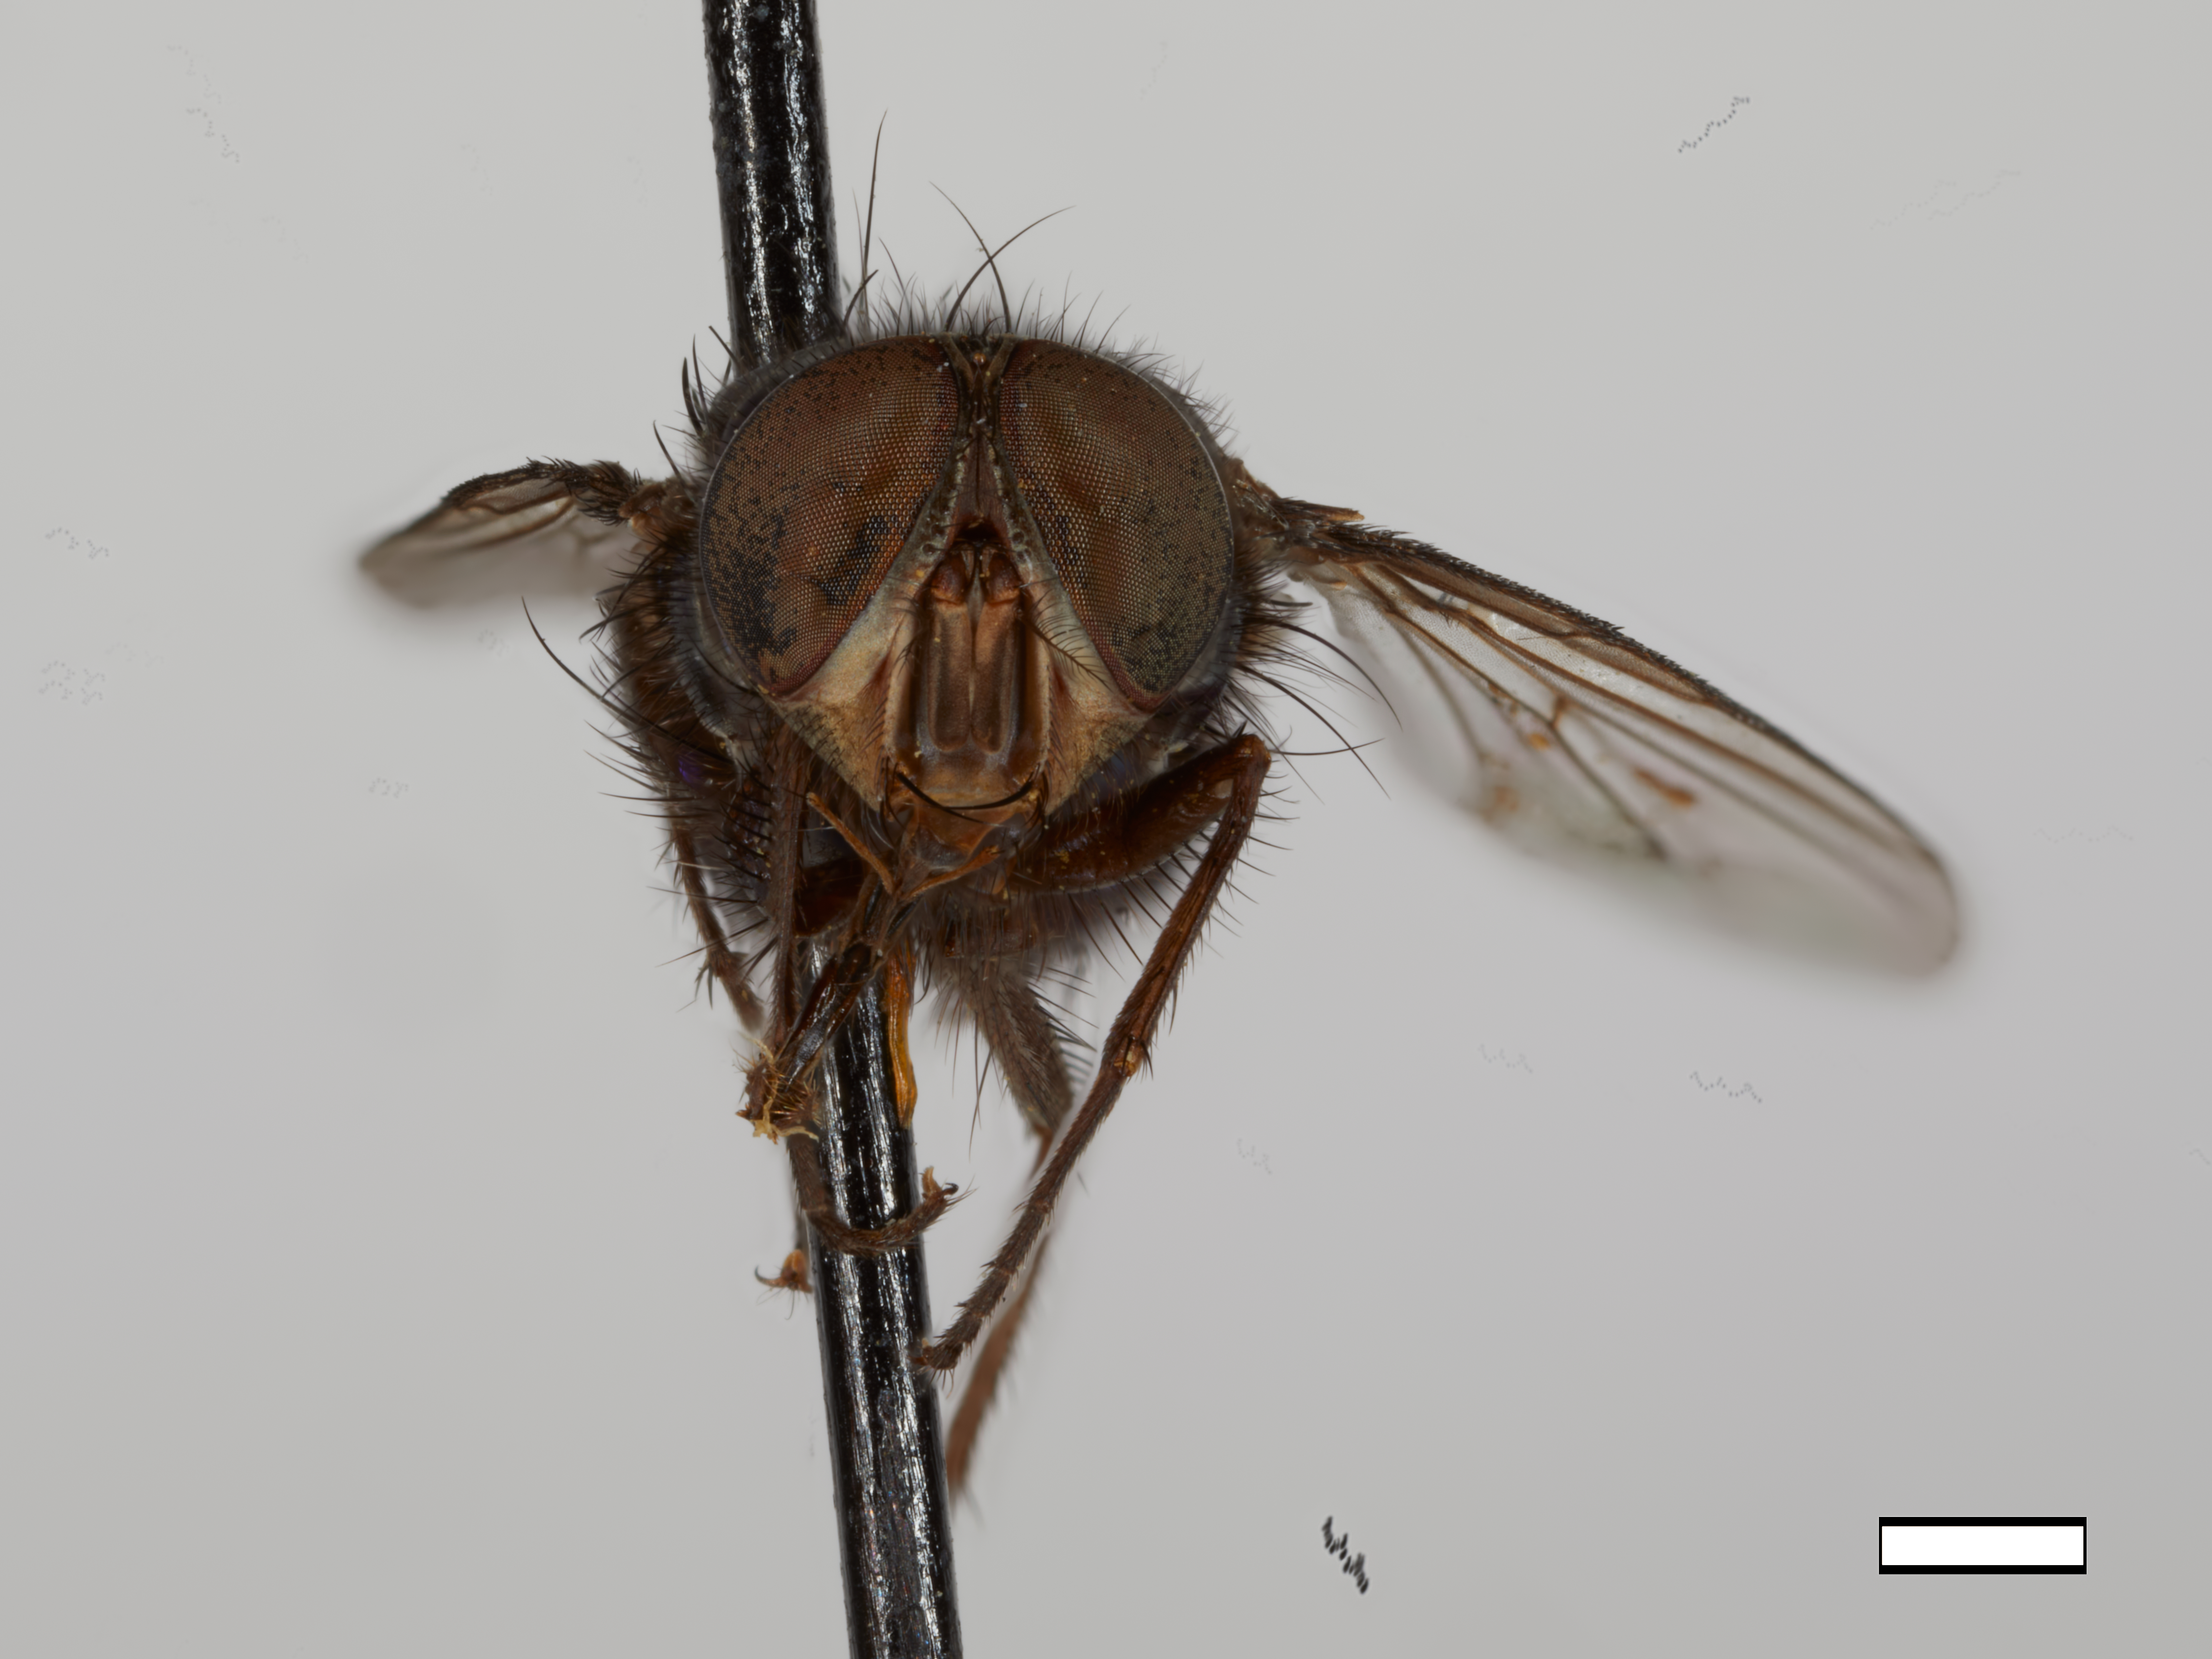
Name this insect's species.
Phaenicia eximia (also Lucilia primaveris)
